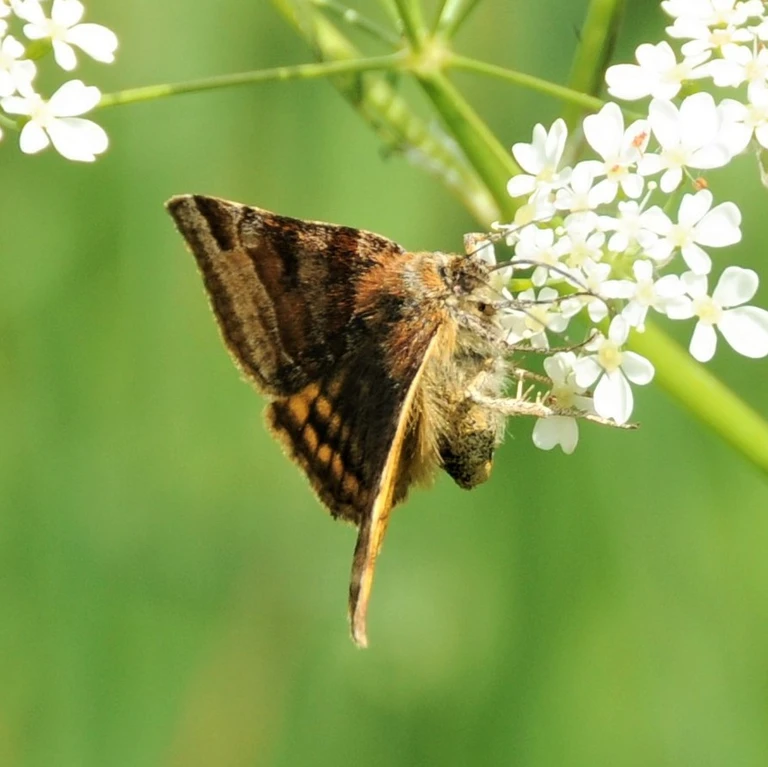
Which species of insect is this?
Euclidia glyphica
